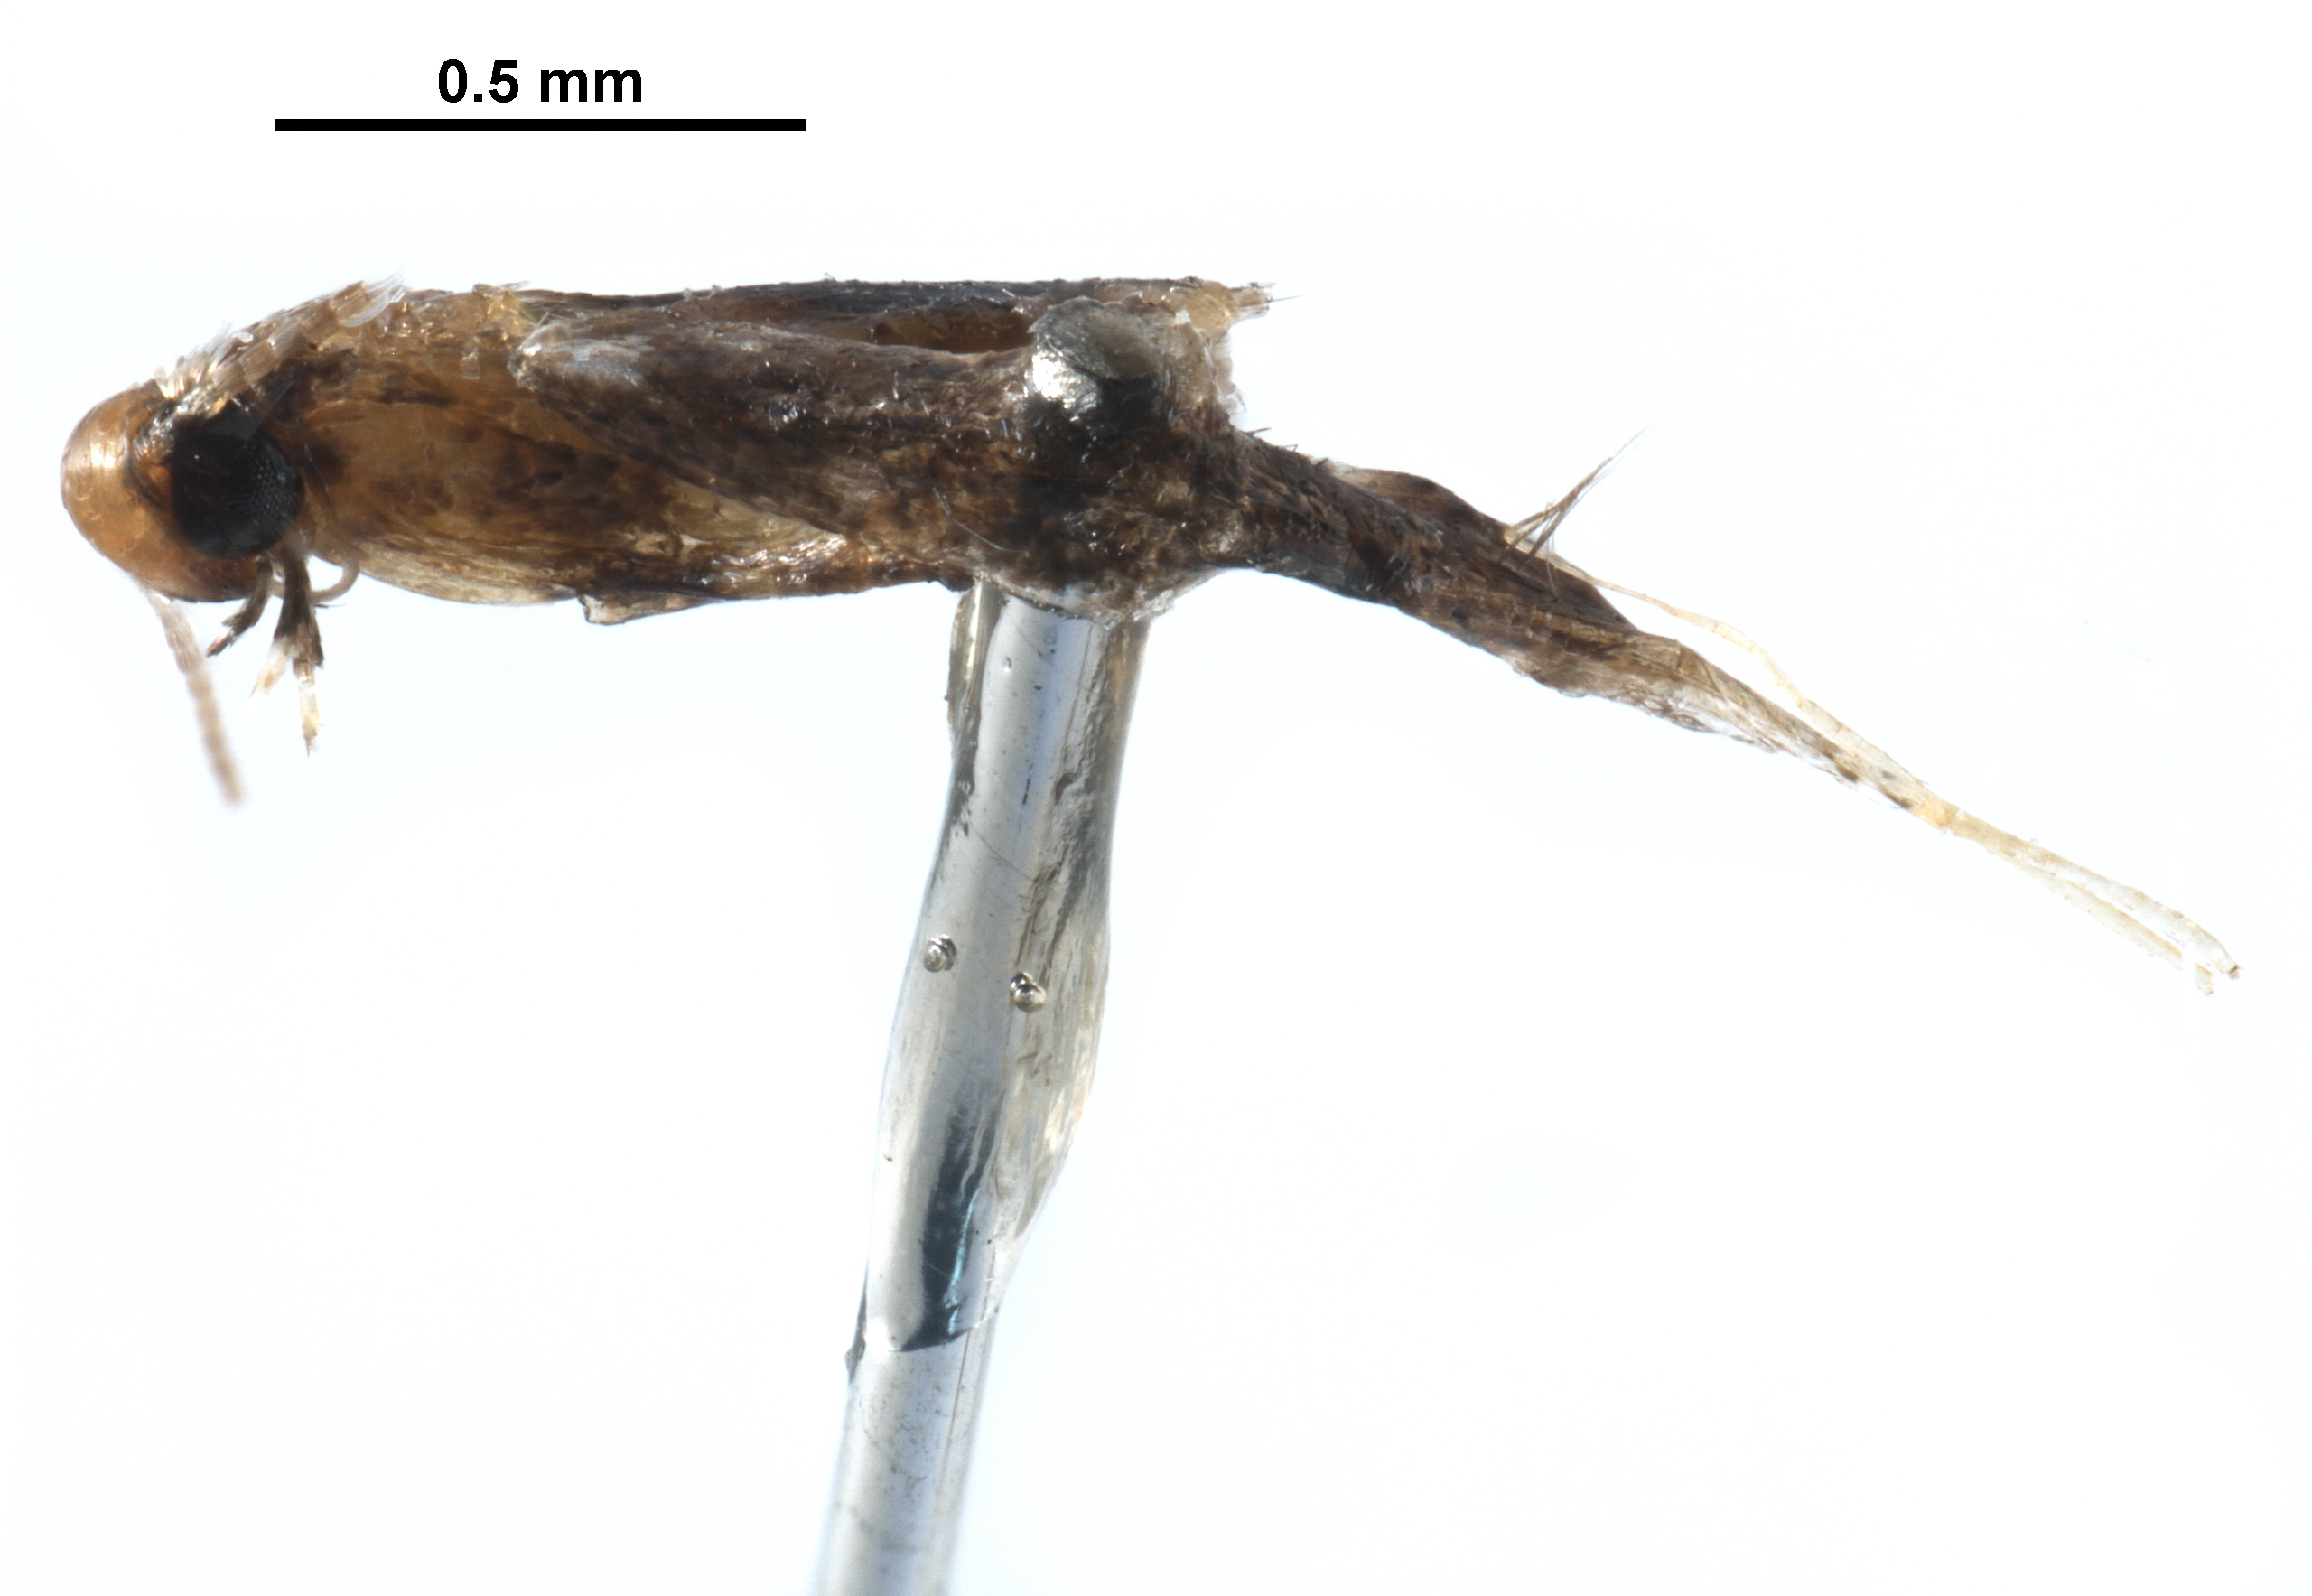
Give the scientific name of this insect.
Marmara habecki
